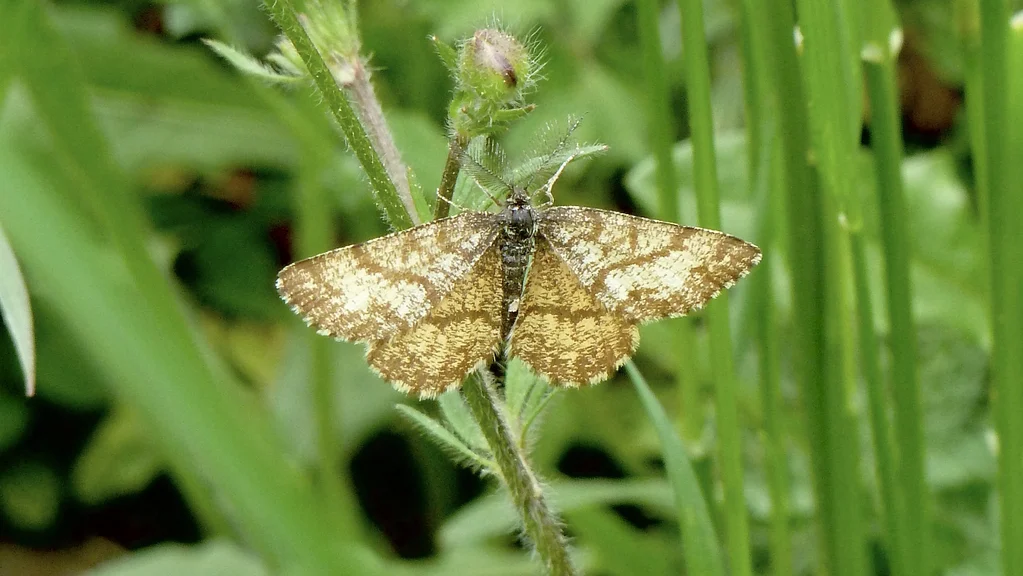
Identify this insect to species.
Ematurga atomaria
